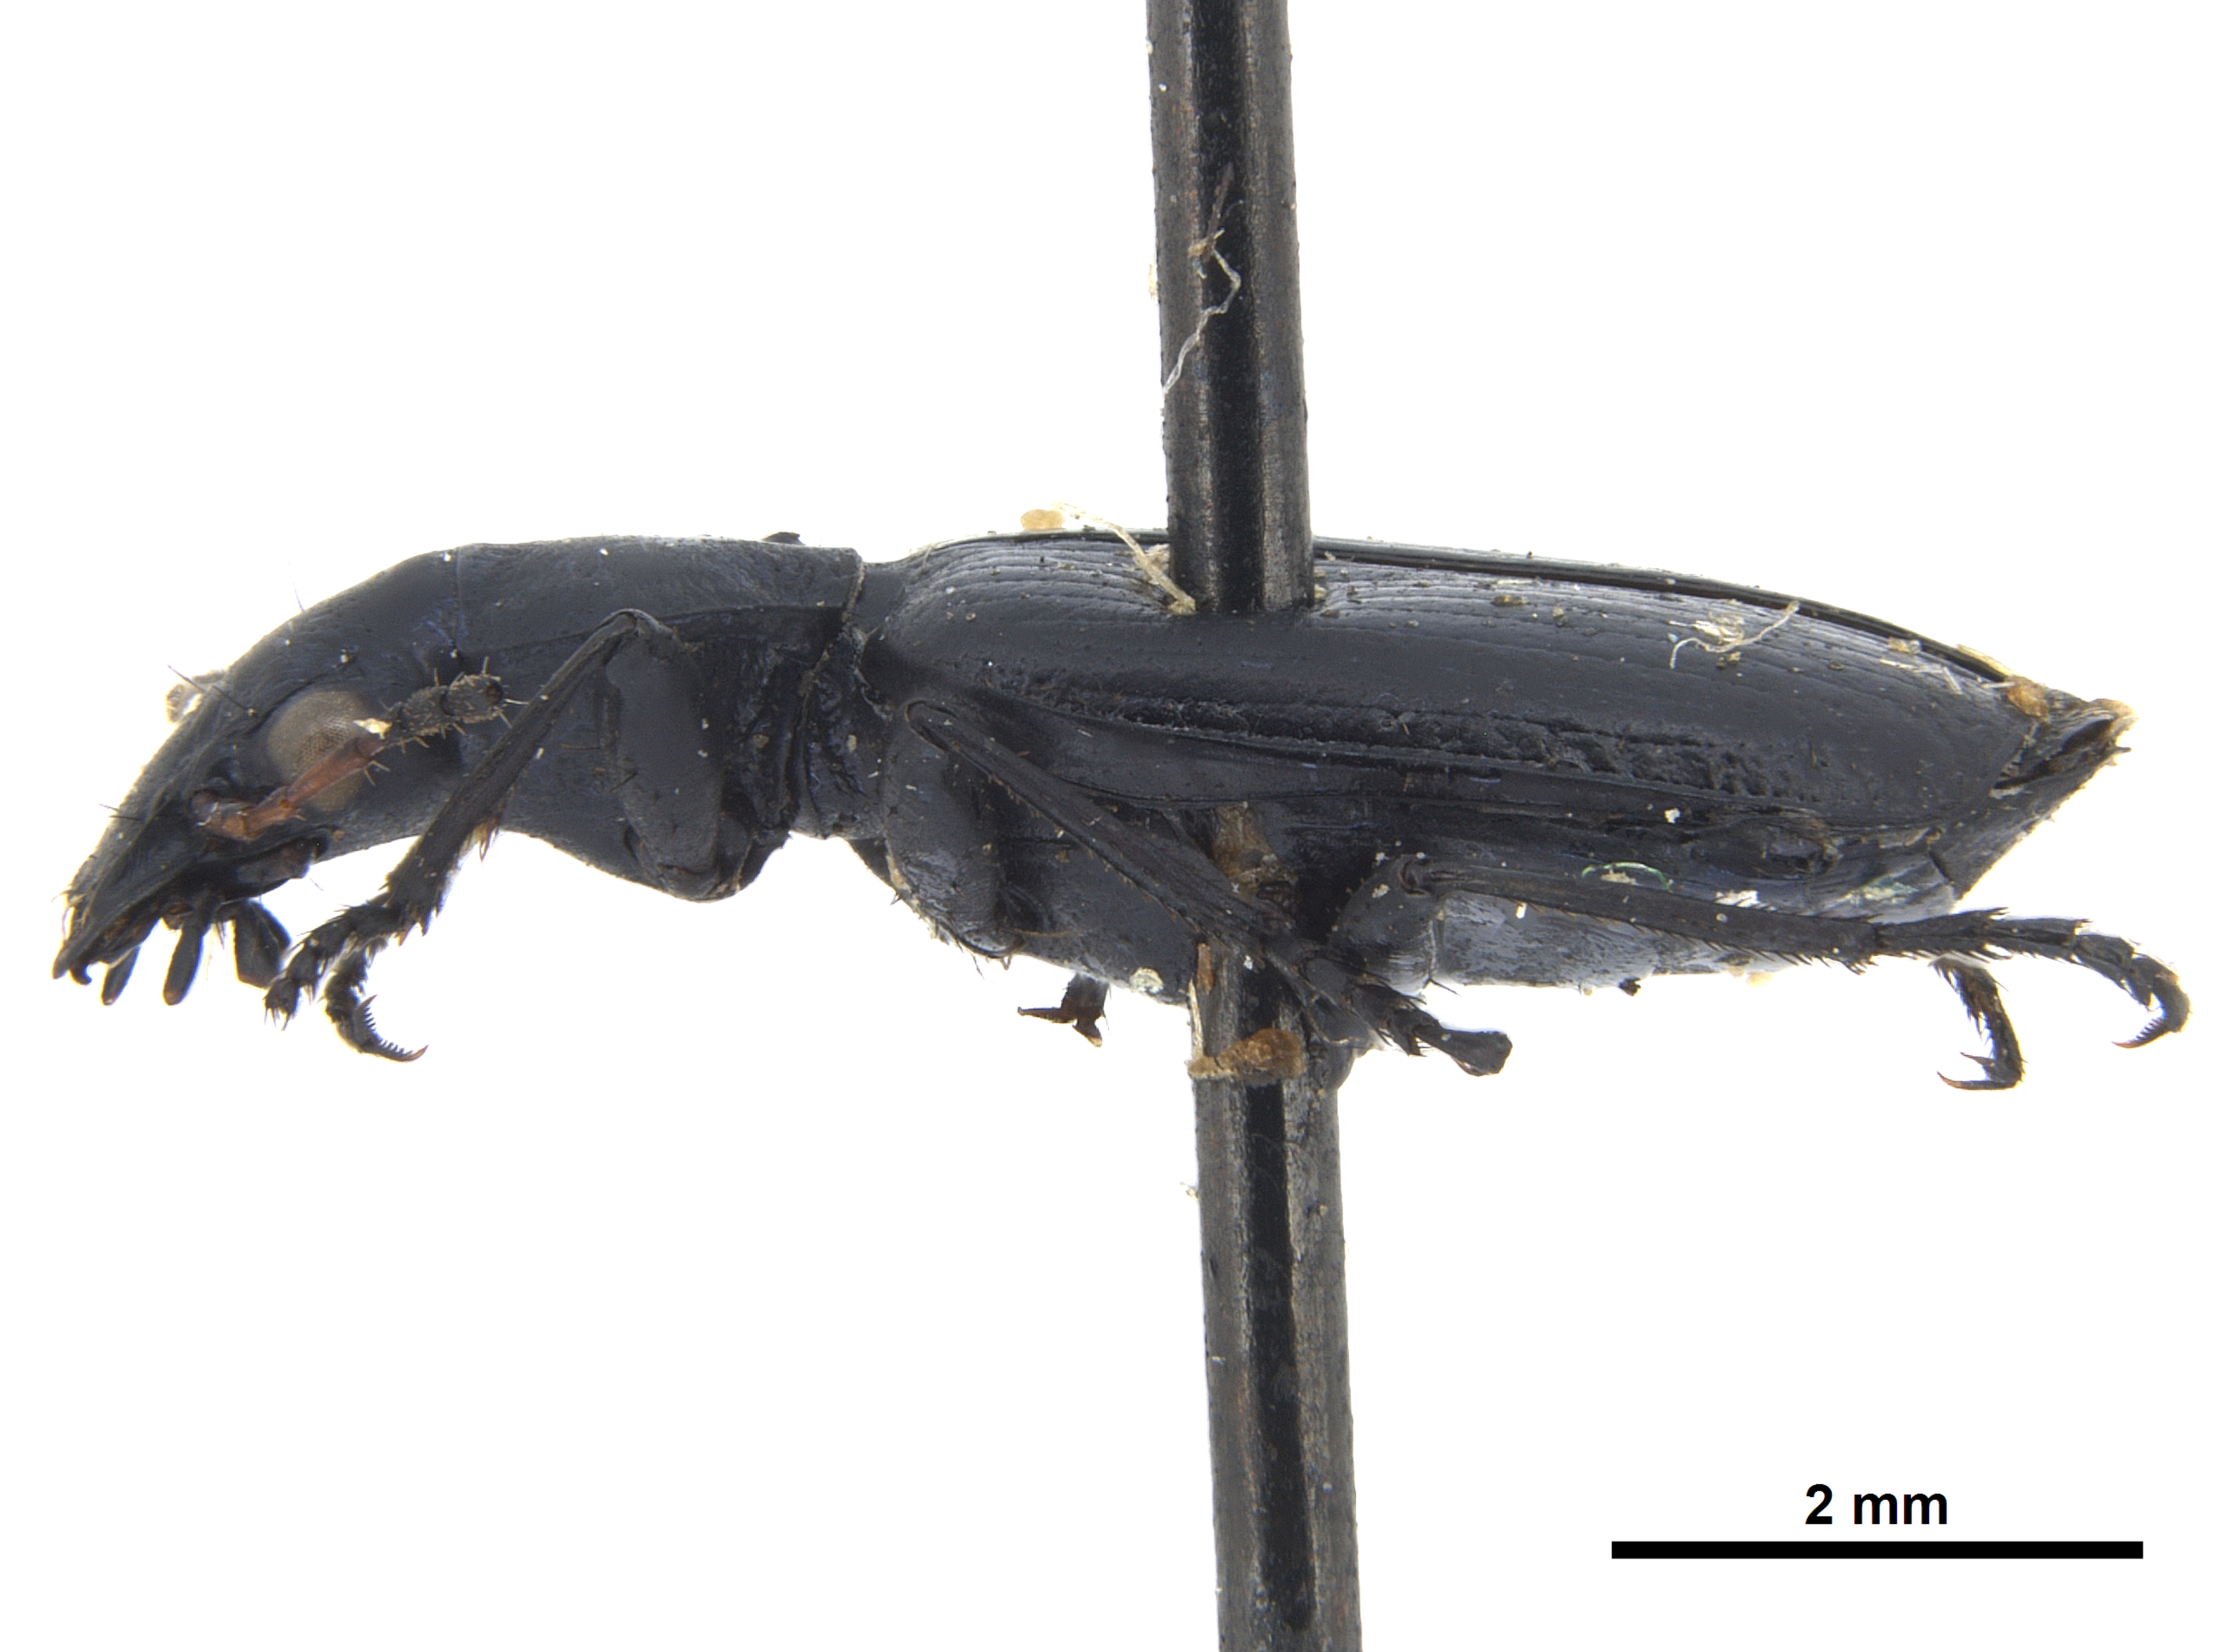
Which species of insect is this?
Philophuga viridis
